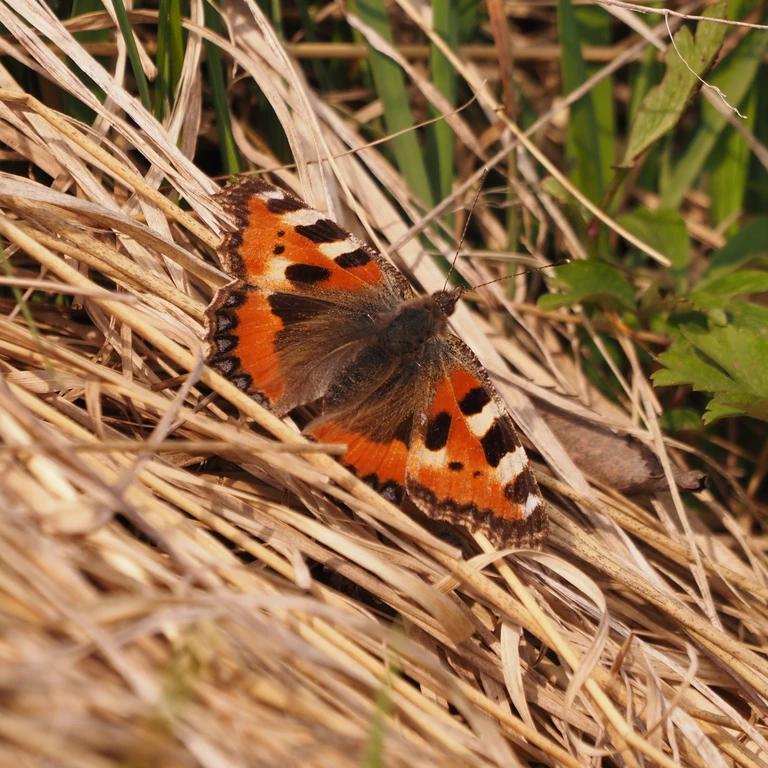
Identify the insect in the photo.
Aglais urticae
